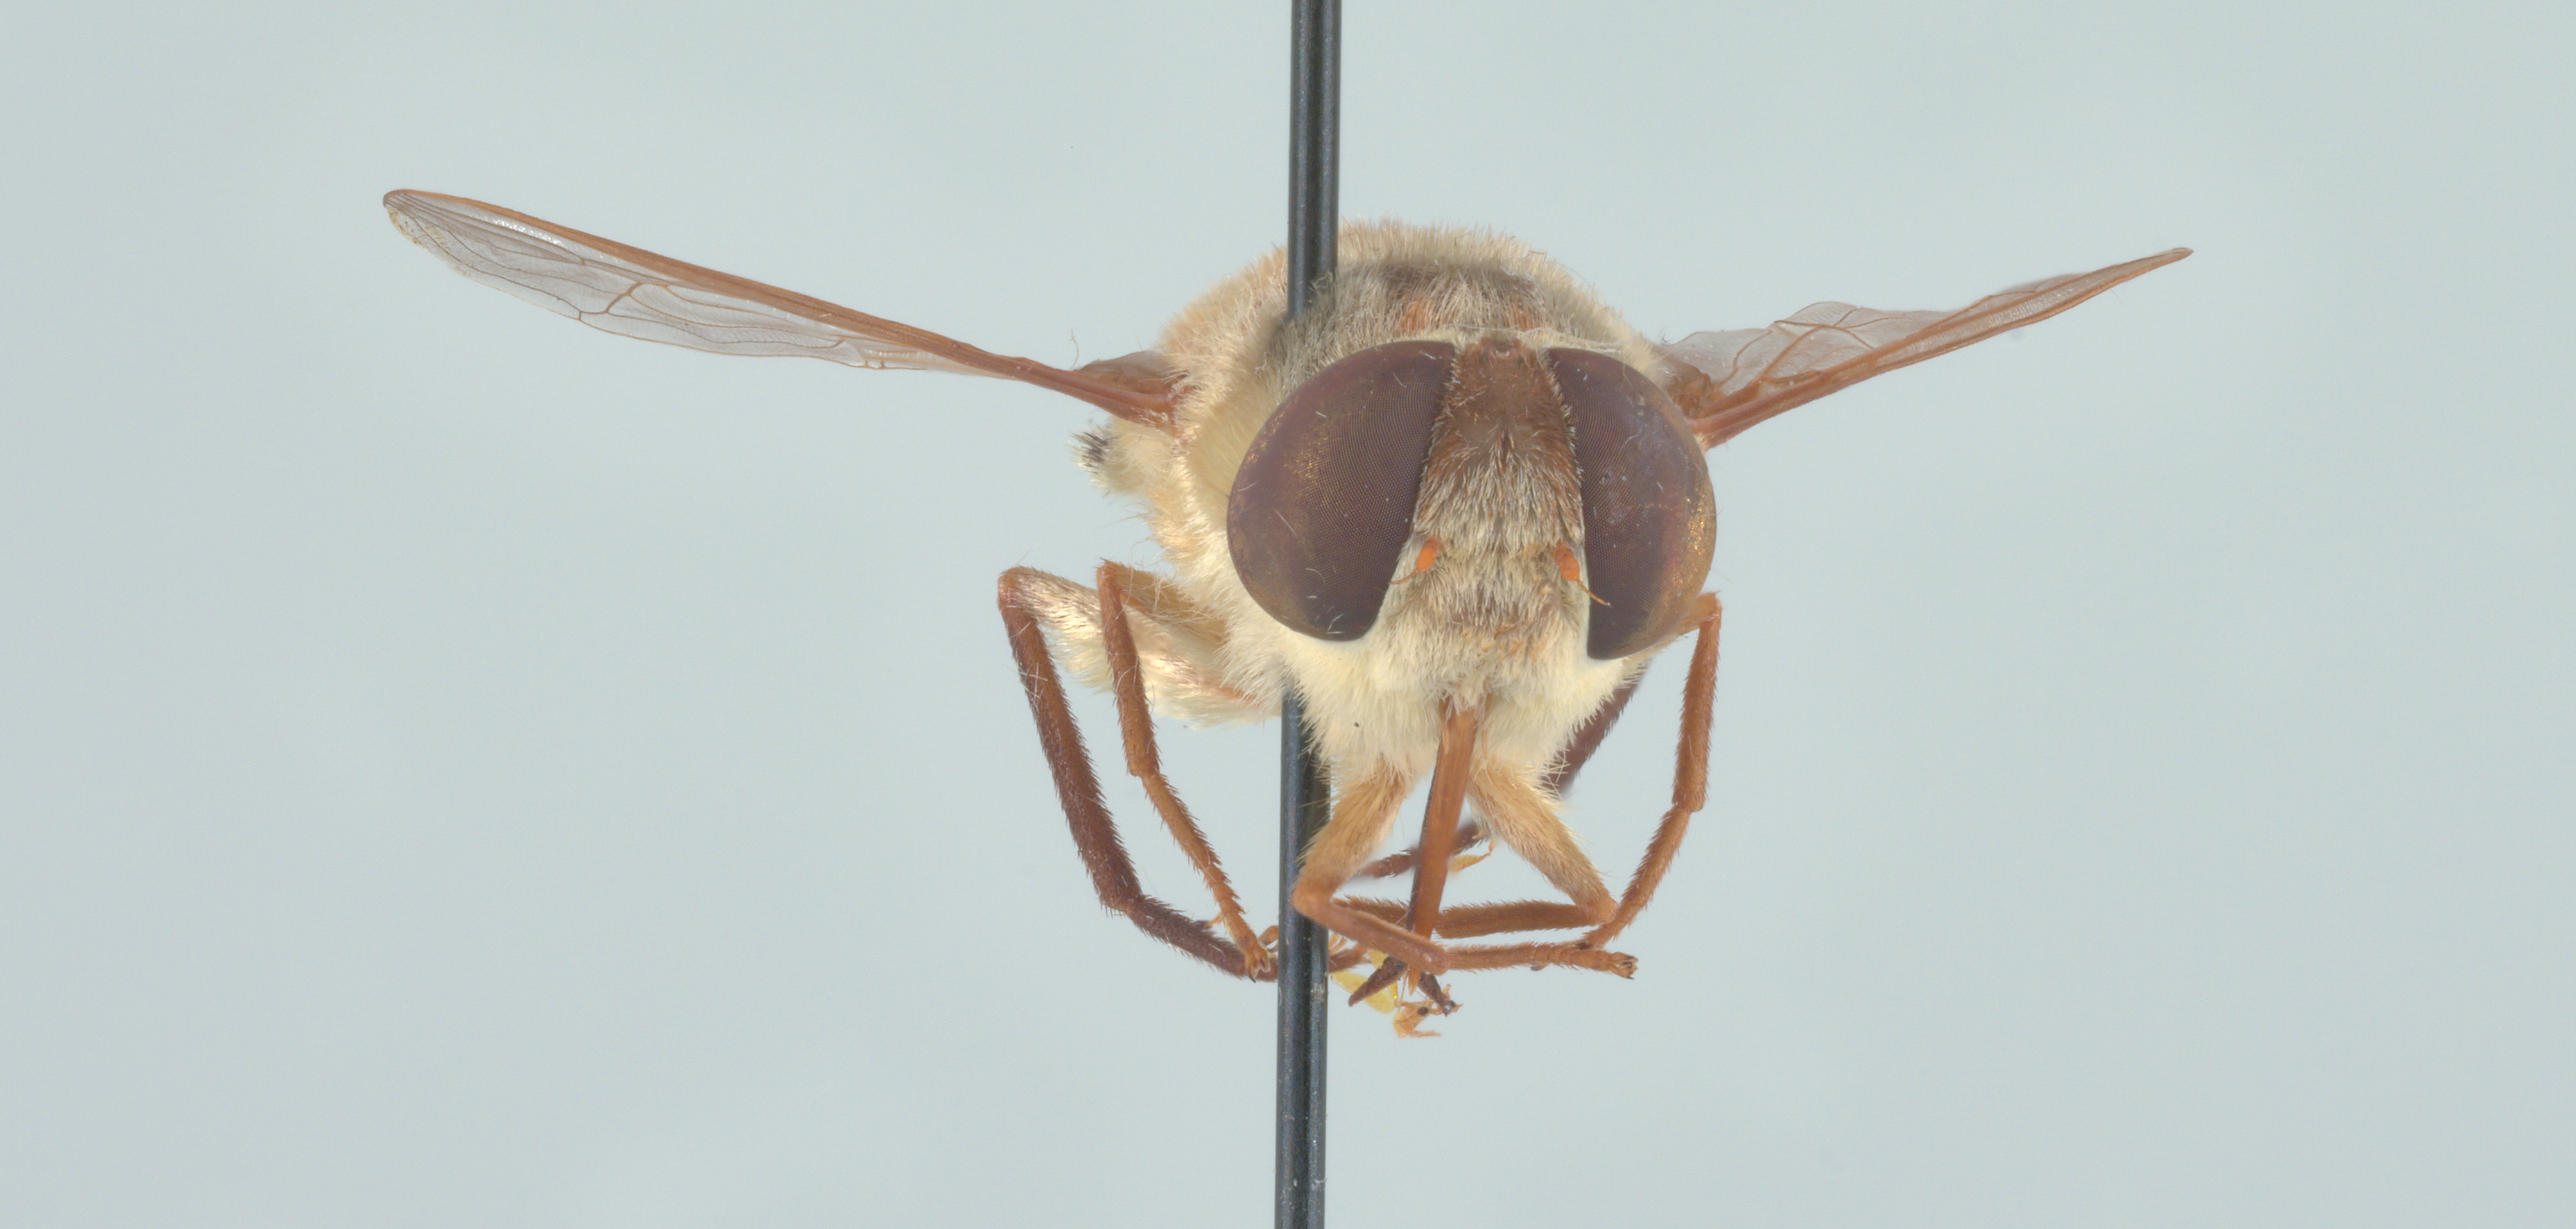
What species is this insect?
Neorhynchocephalus volaticus
